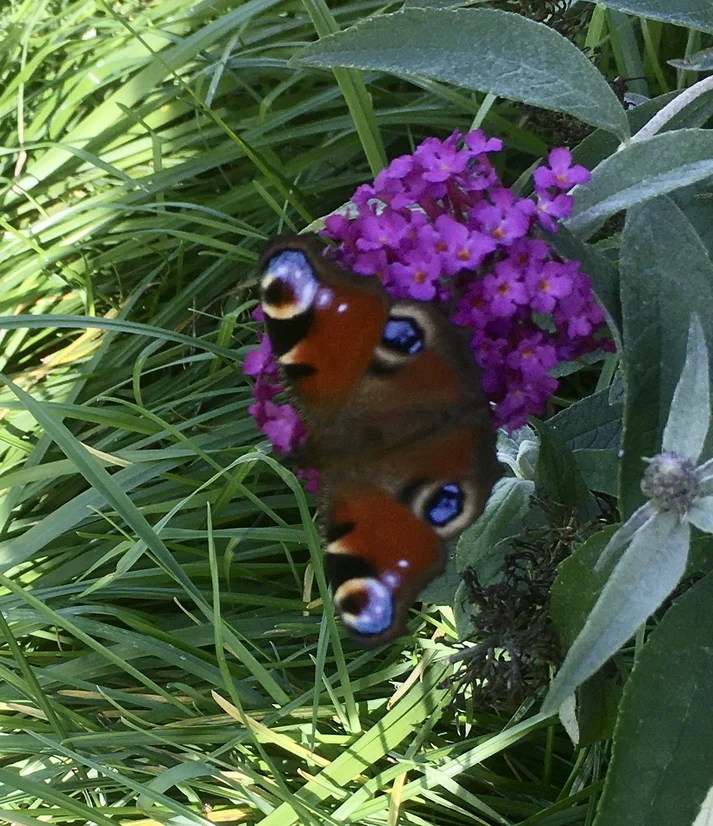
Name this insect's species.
Aglais io
